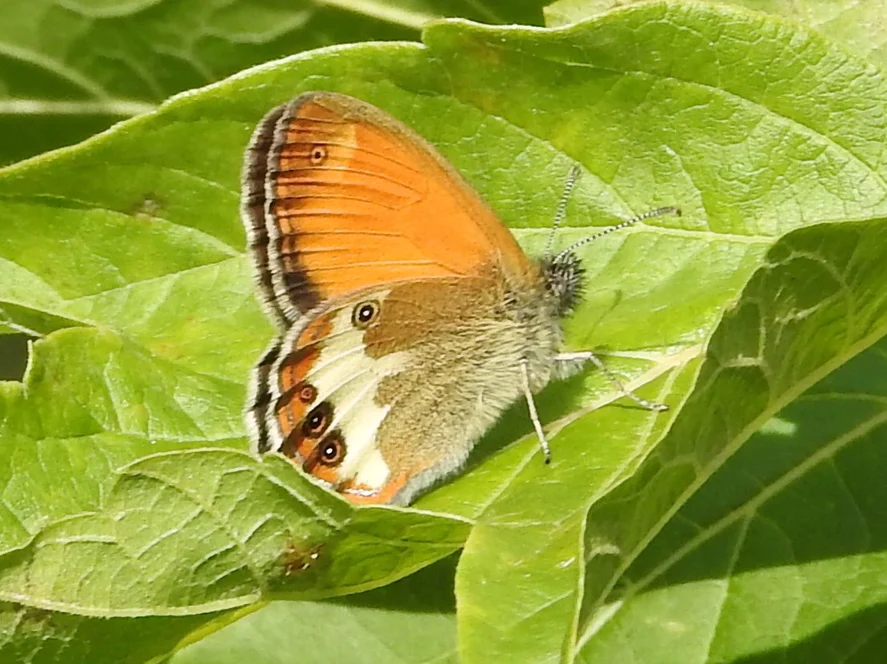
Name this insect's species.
Coenonympha arcania
